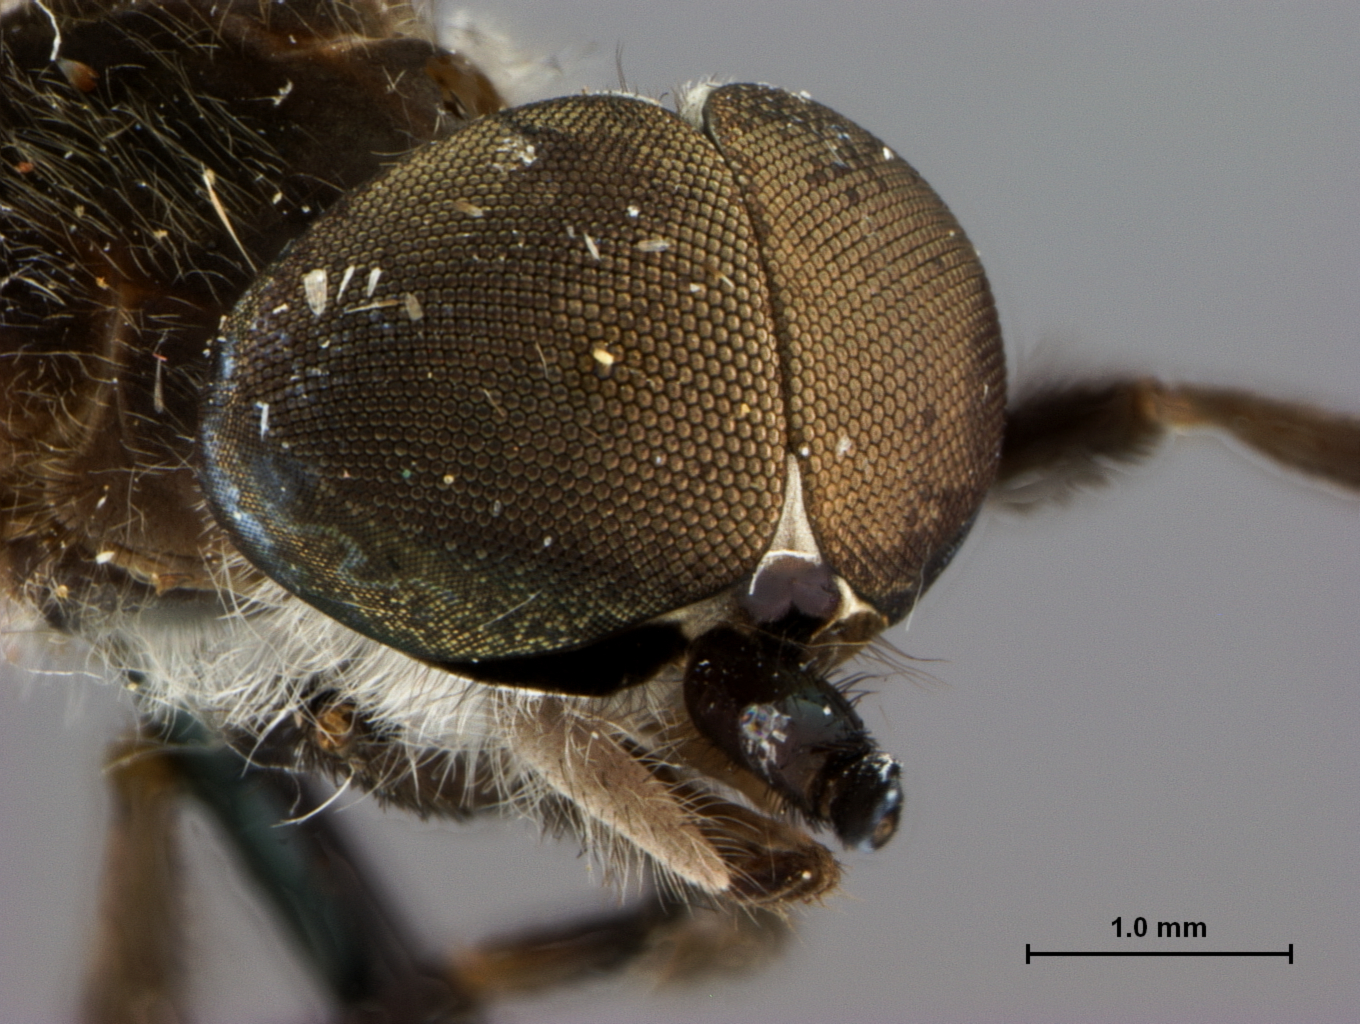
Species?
Haematopota famicis
